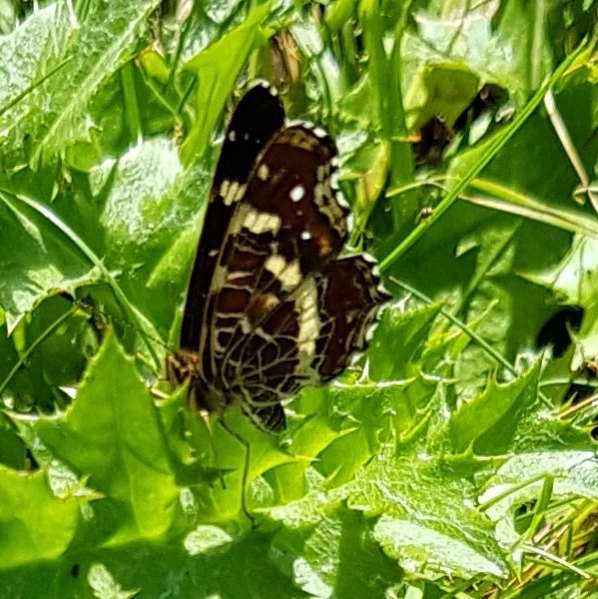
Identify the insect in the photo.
Araschnia levana
